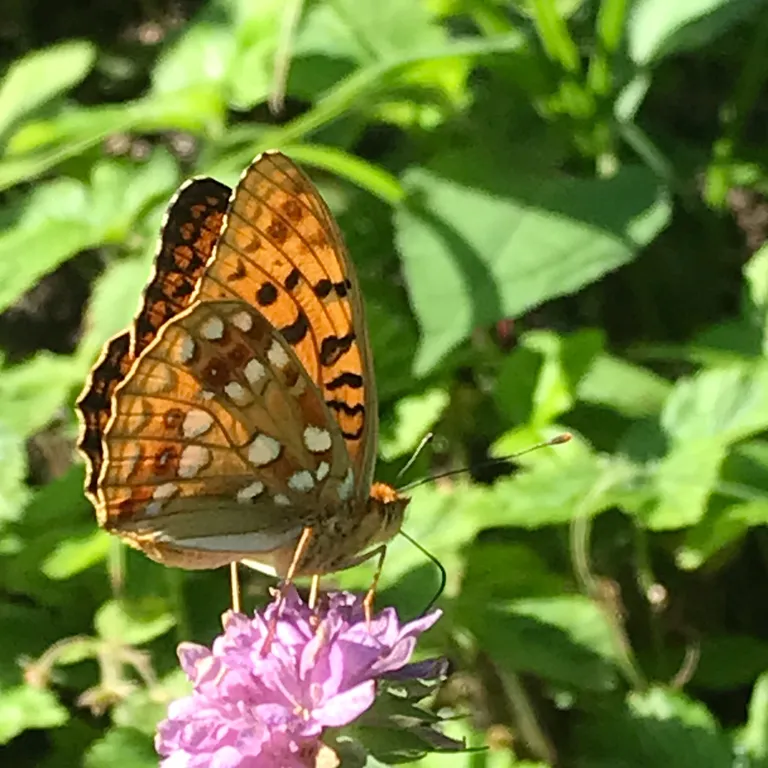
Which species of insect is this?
Fabriciana adippe
